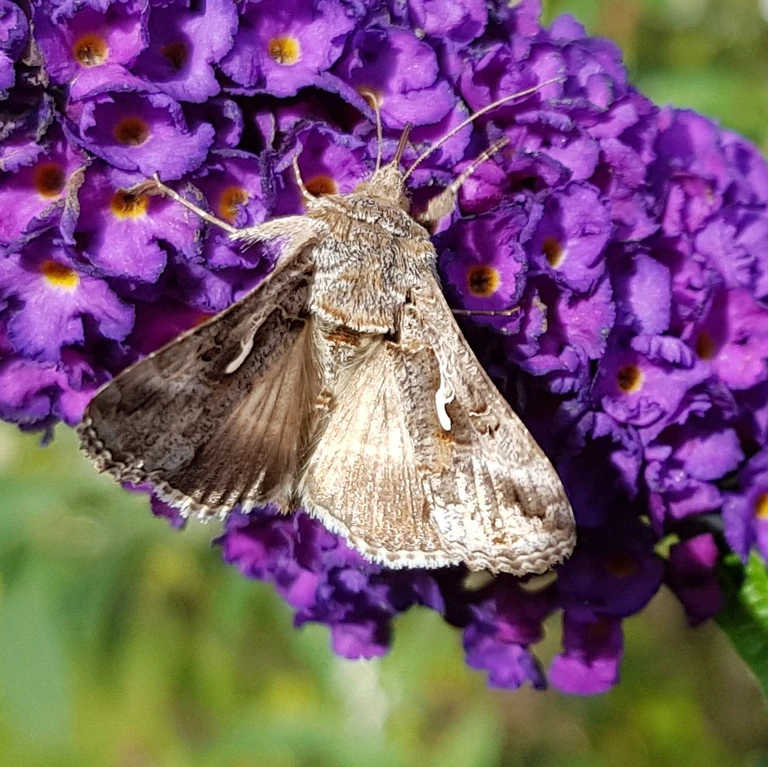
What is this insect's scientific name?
Autographa gamma
